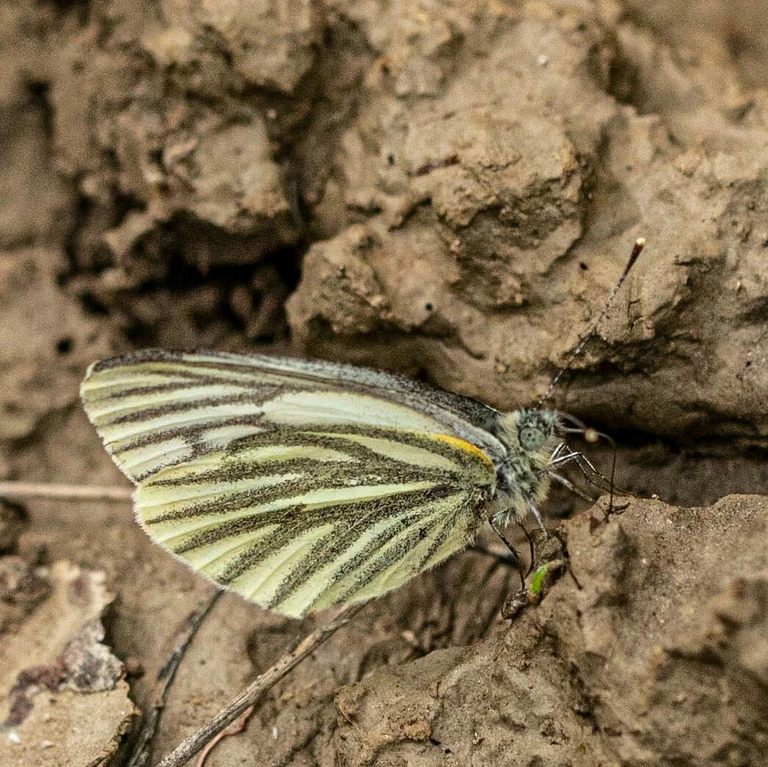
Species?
Pieris napi
